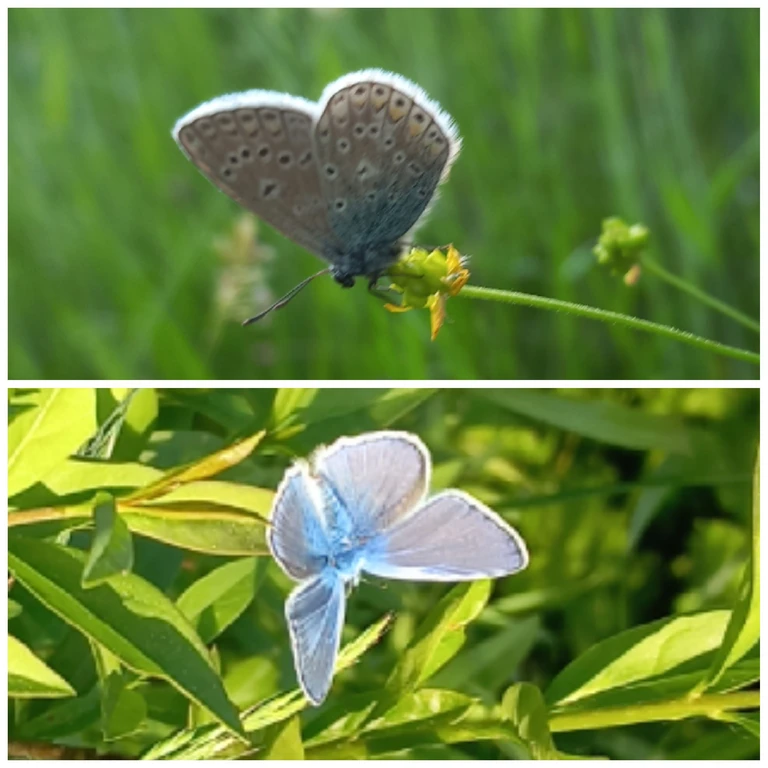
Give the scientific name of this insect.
Polyommatus icarus
